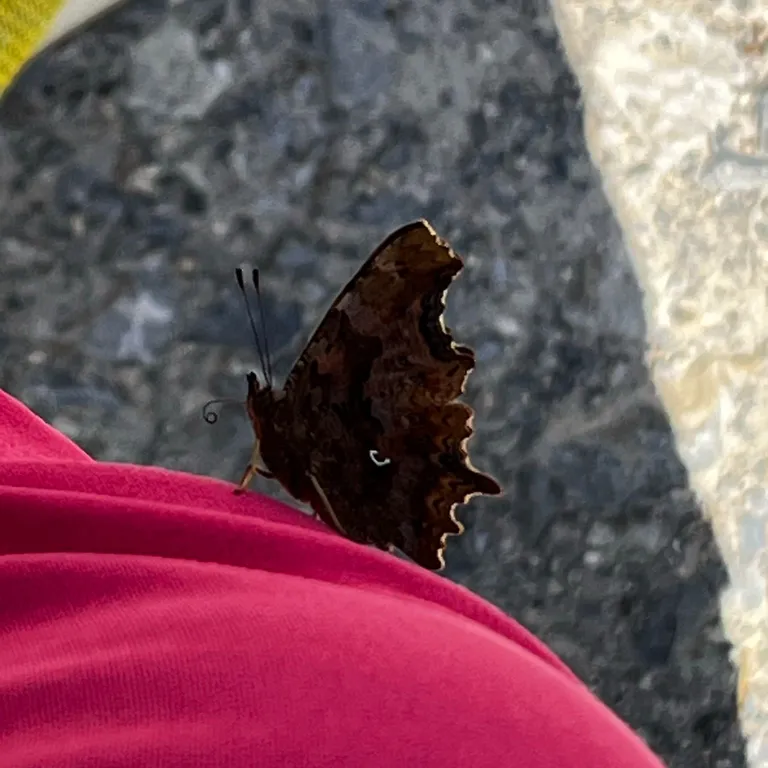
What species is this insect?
Polygonia c-album
